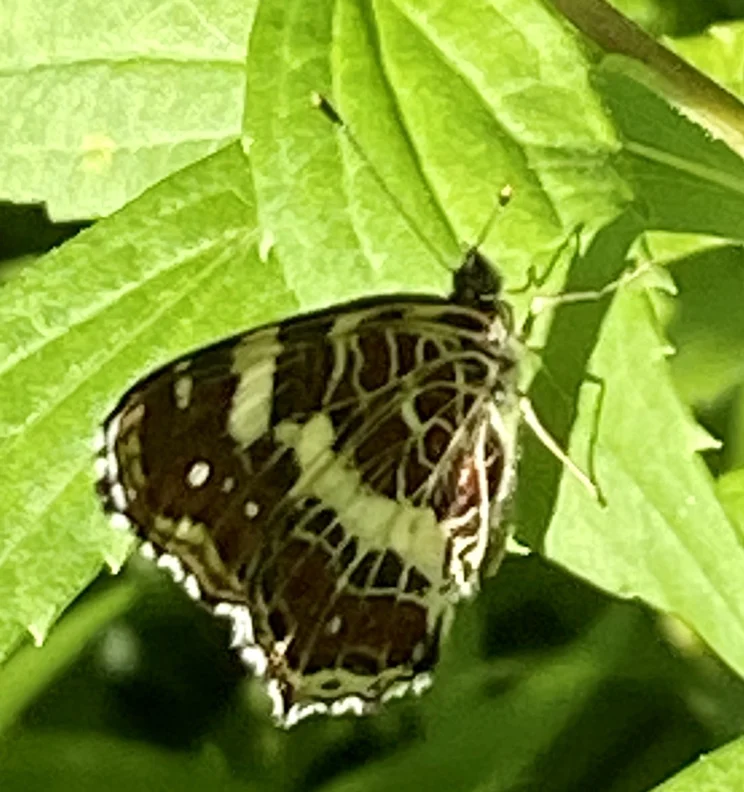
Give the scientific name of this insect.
Araschnia levana
